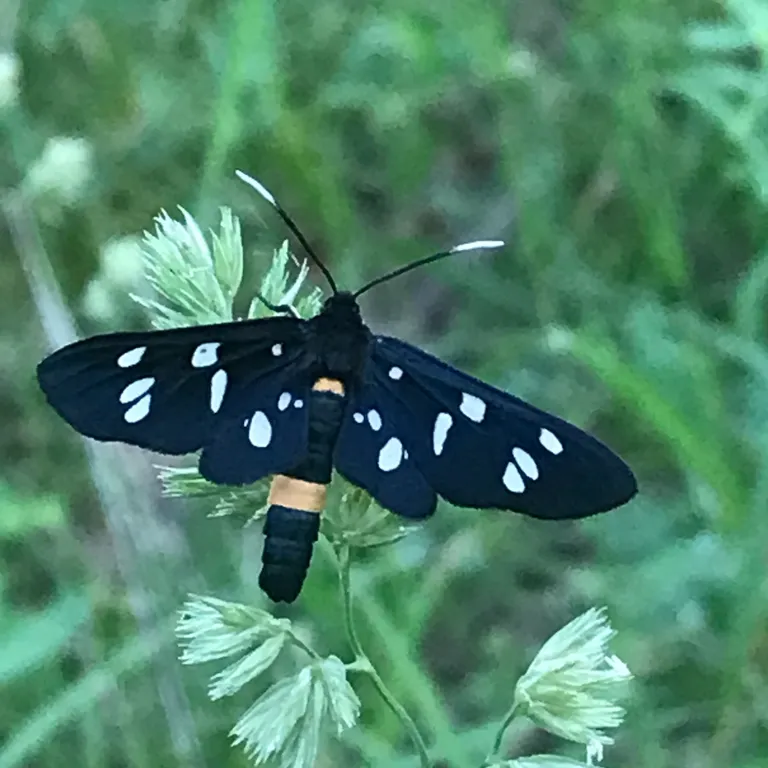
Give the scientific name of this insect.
Amata phegea
